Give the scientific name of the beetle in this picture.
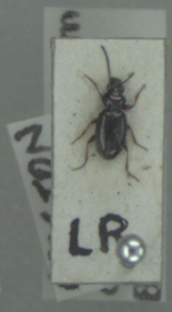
Bembidion lampros
